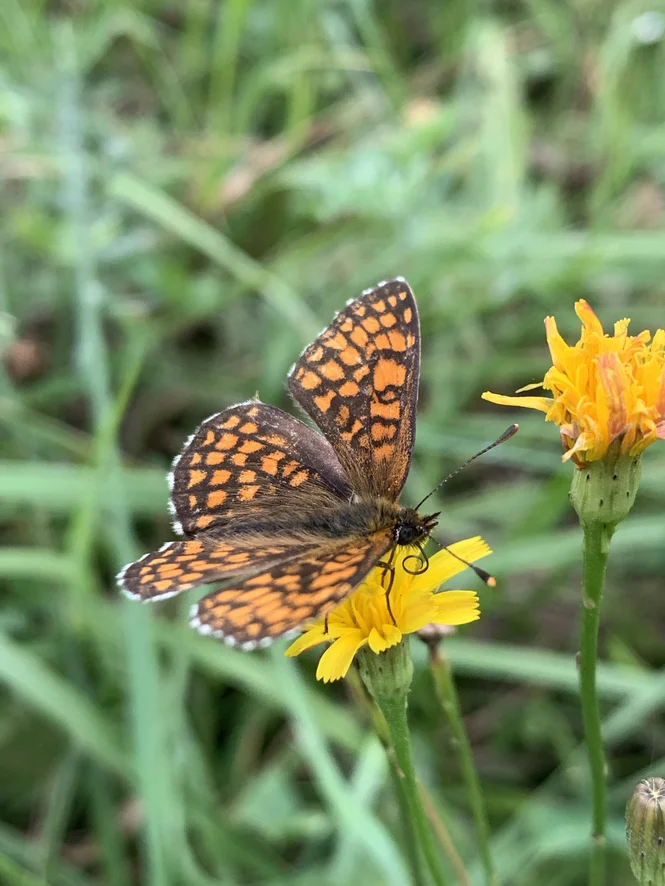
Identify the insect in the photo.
Melitaea athalia
